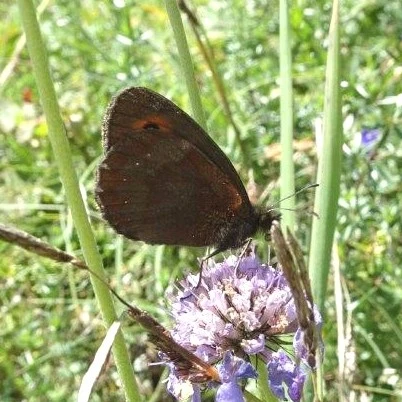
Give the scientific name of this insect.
Erebia aethiops
